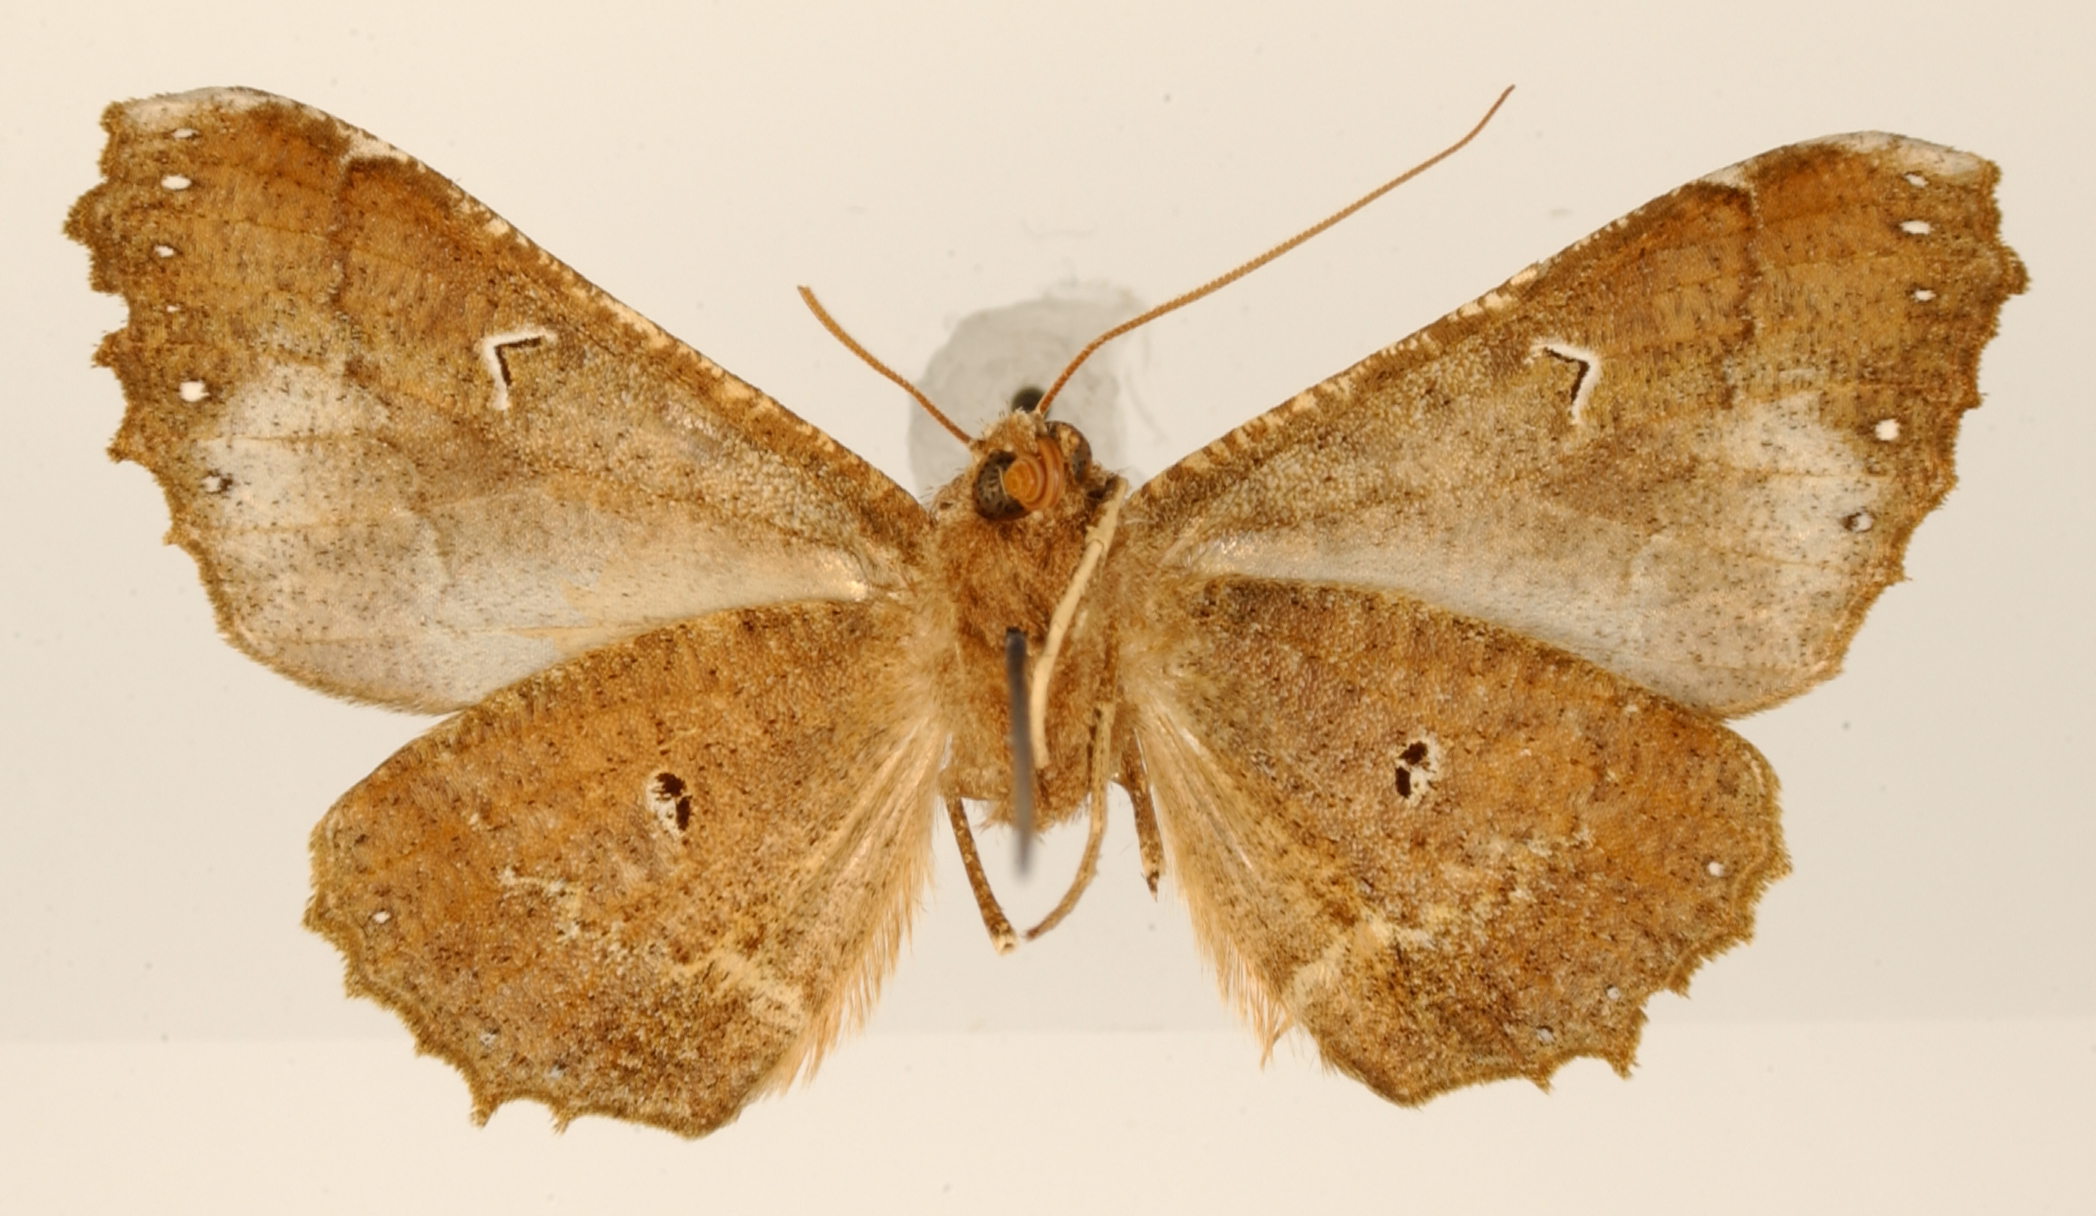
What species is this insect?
Pero participa
